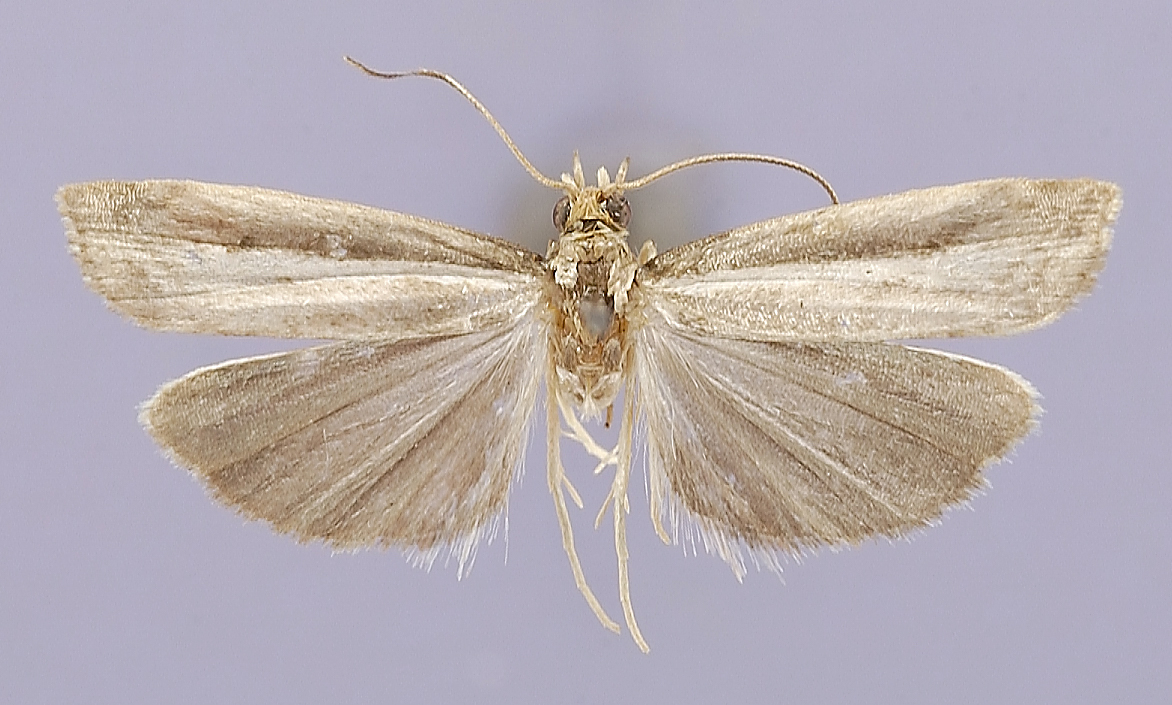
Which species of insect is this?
Fernandocrambus truncus
